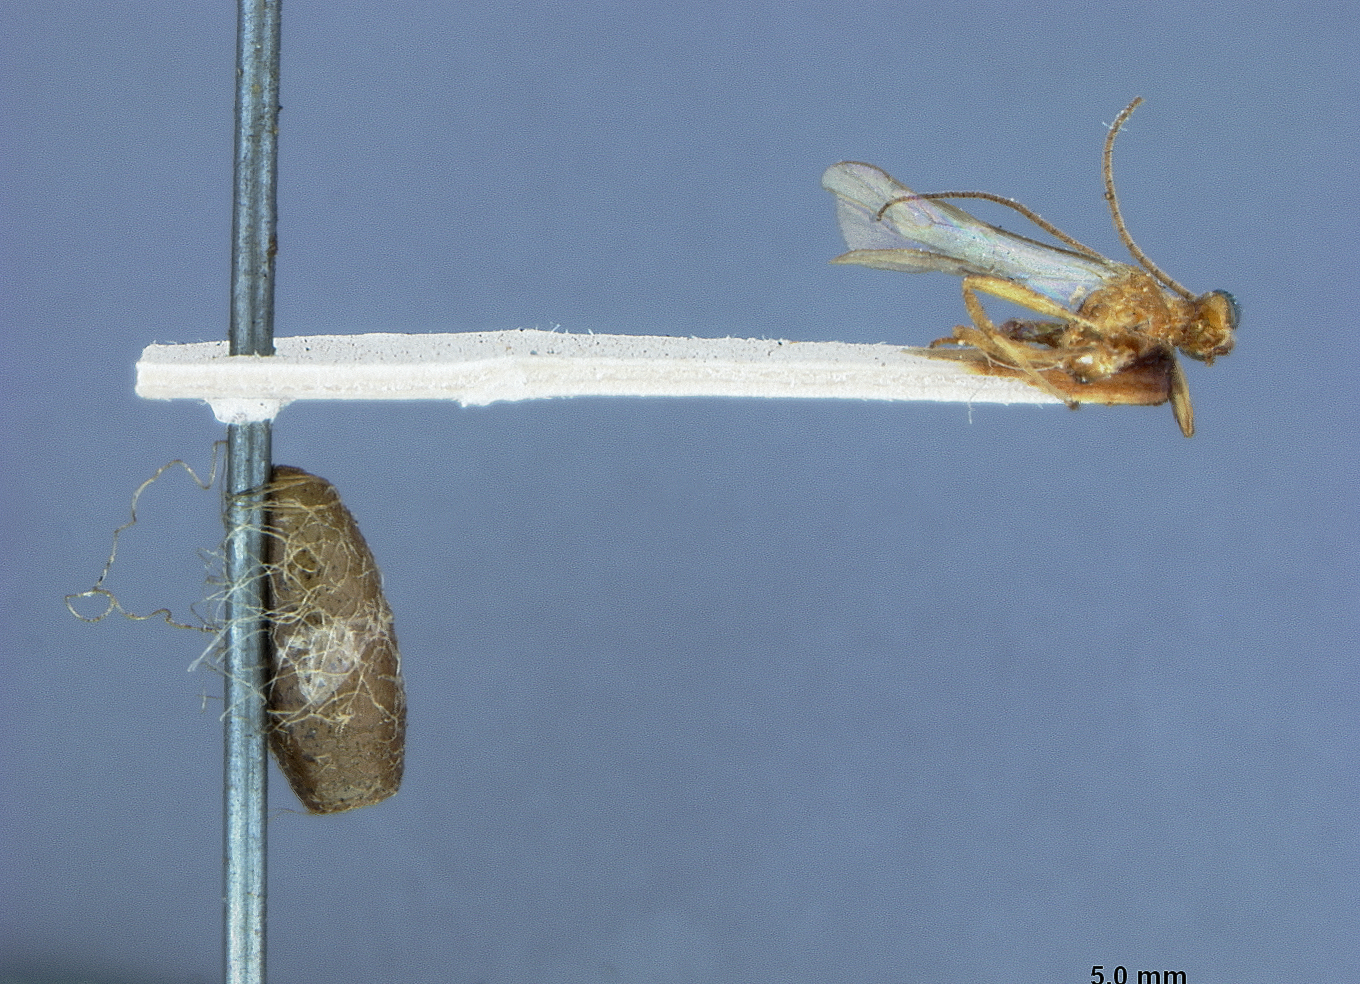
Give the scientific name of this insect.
Meteorus oecopsidis
